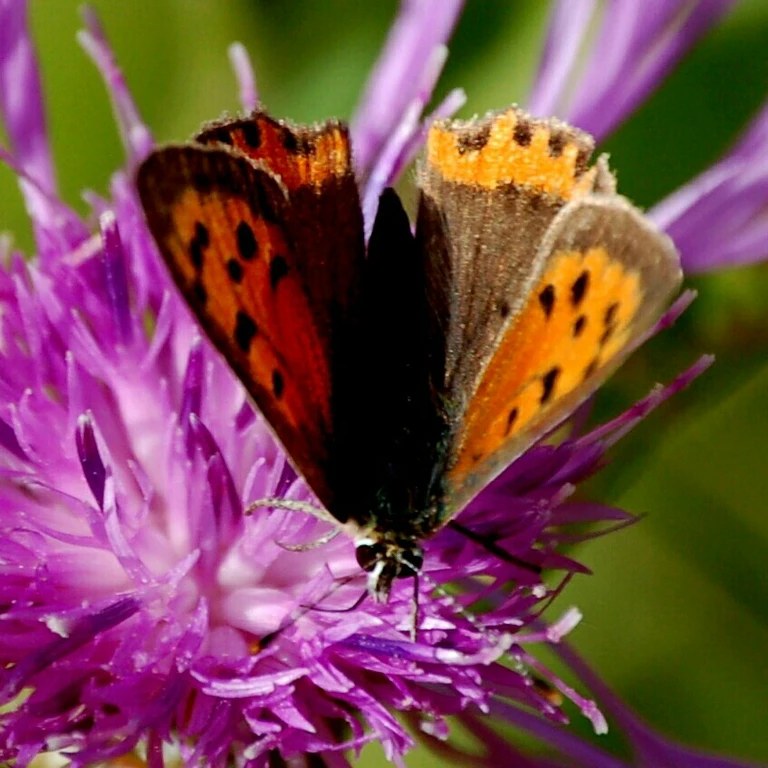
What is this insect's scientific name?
Lycaena phlaeas
